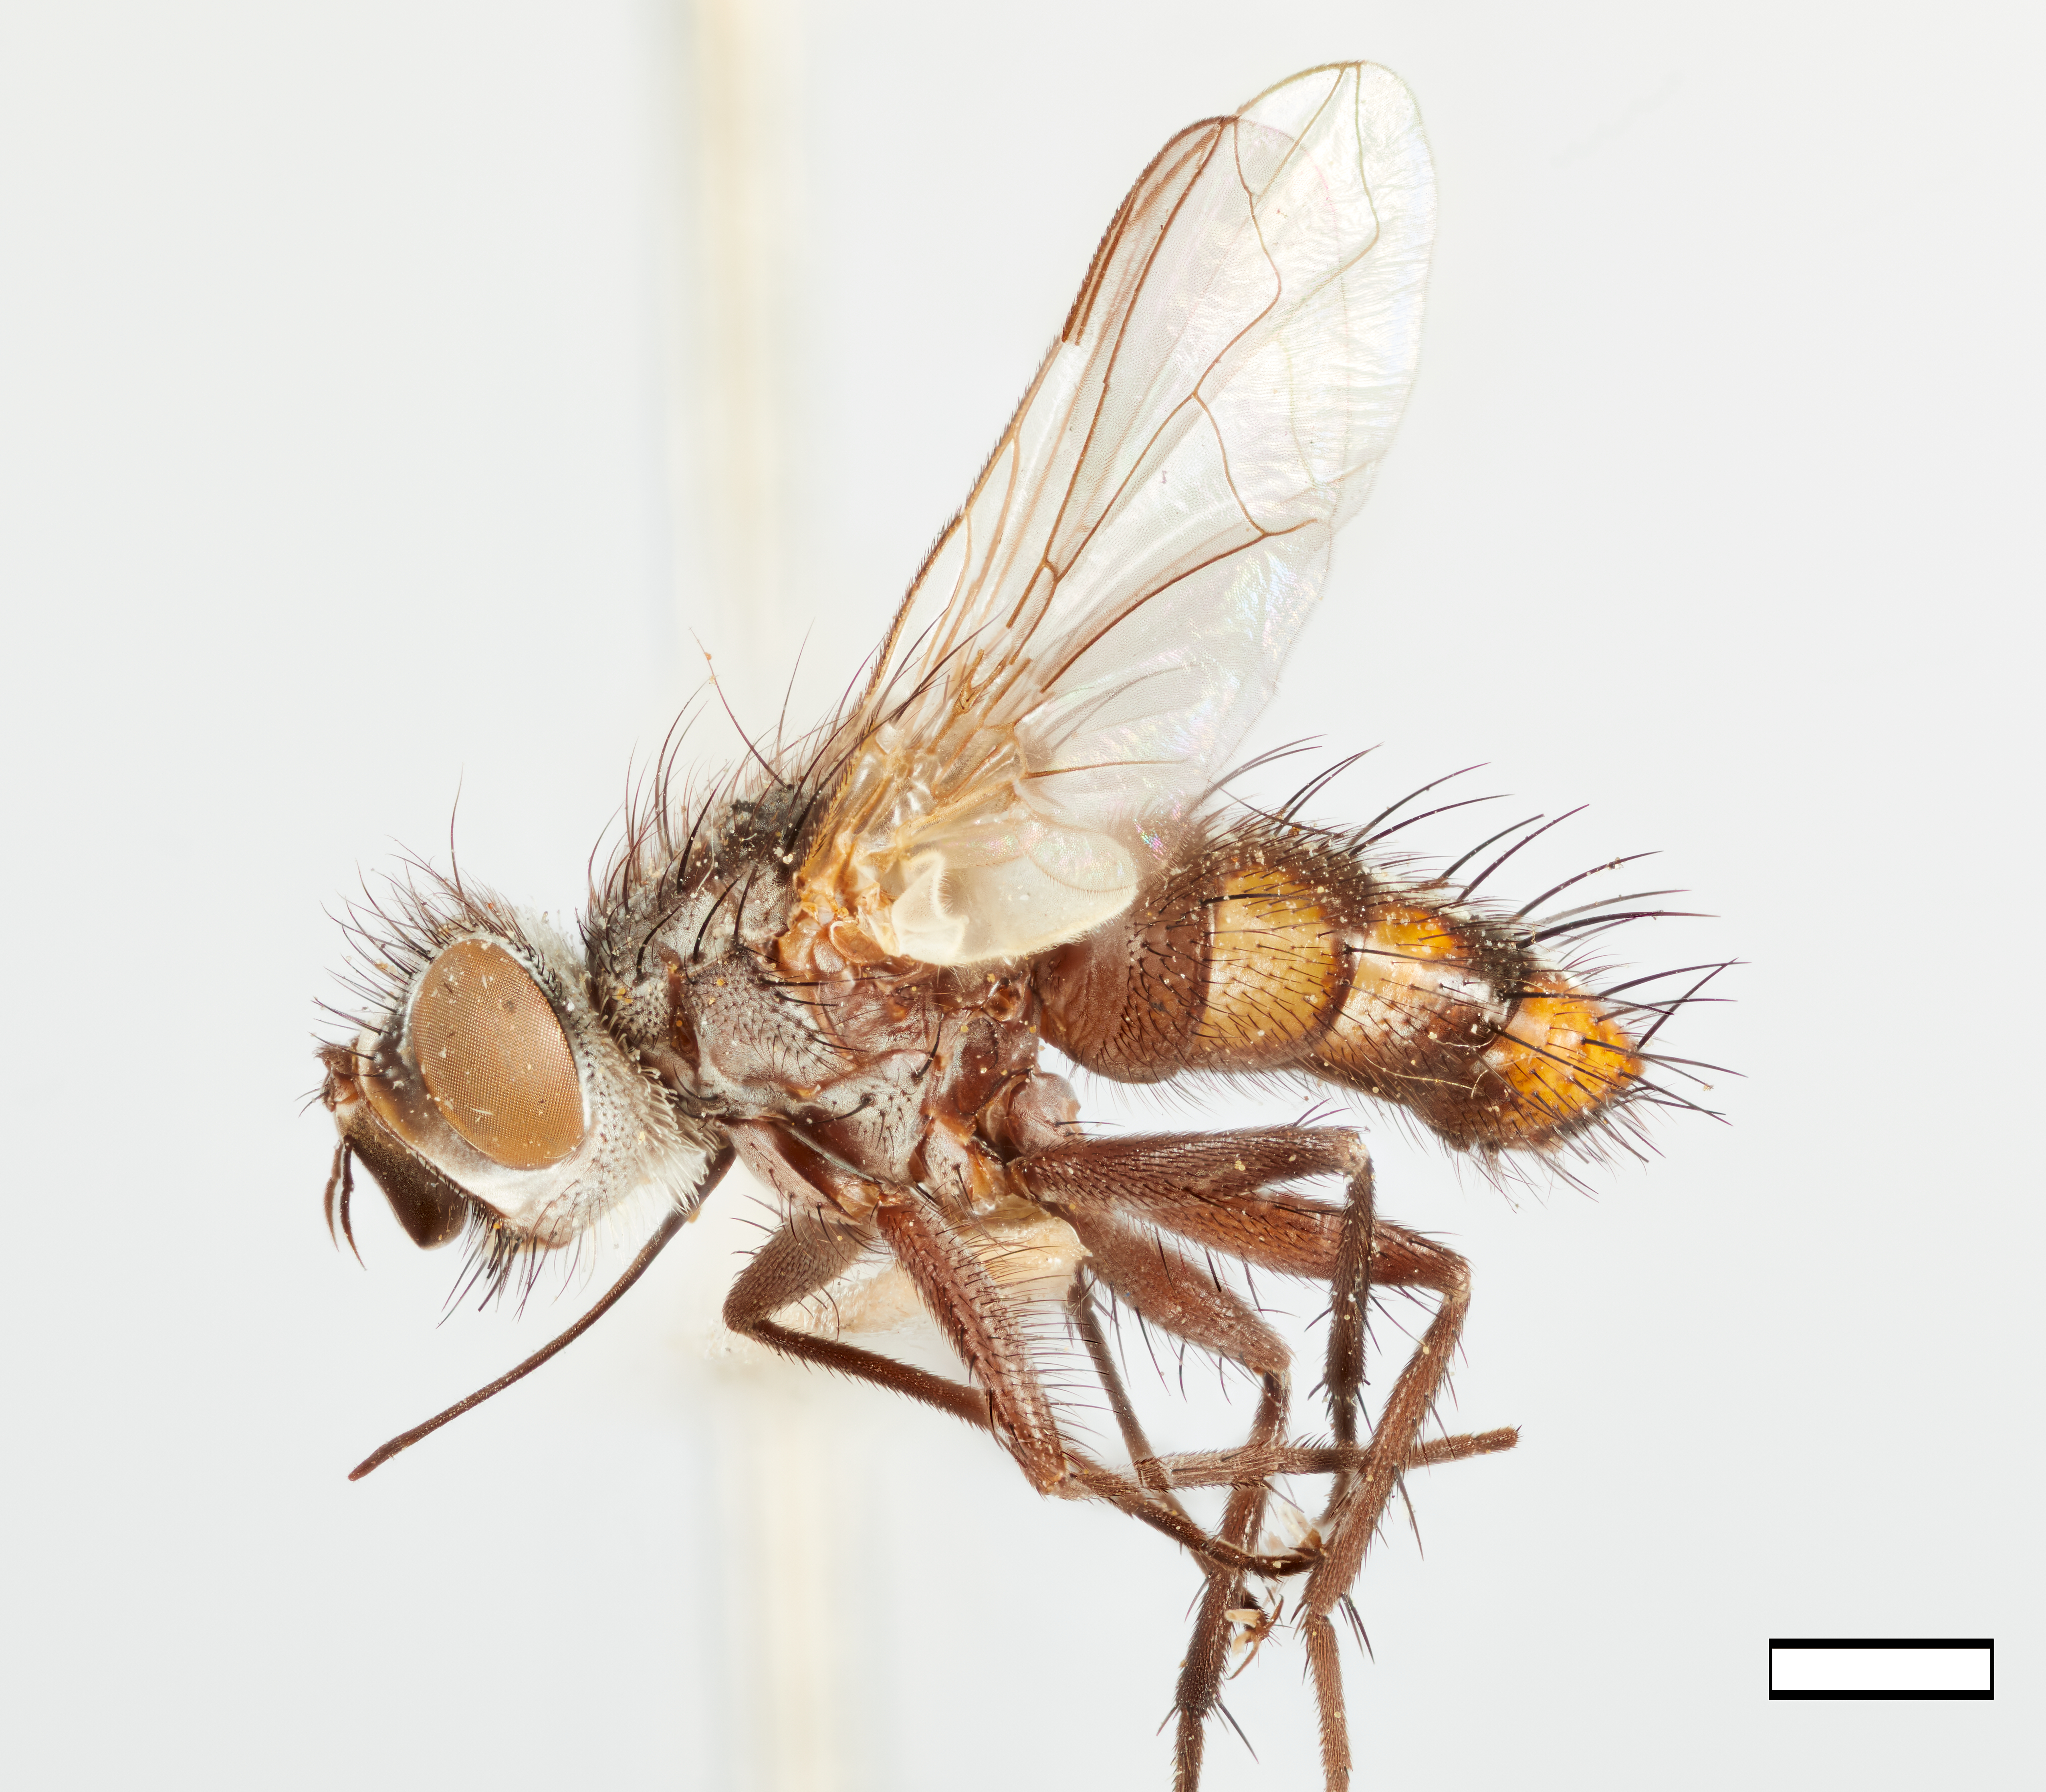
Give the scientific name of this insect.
Isoglossa hastata
